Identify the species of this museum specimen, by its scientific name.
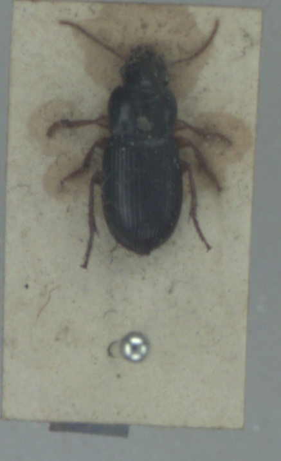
Harpalus latus
